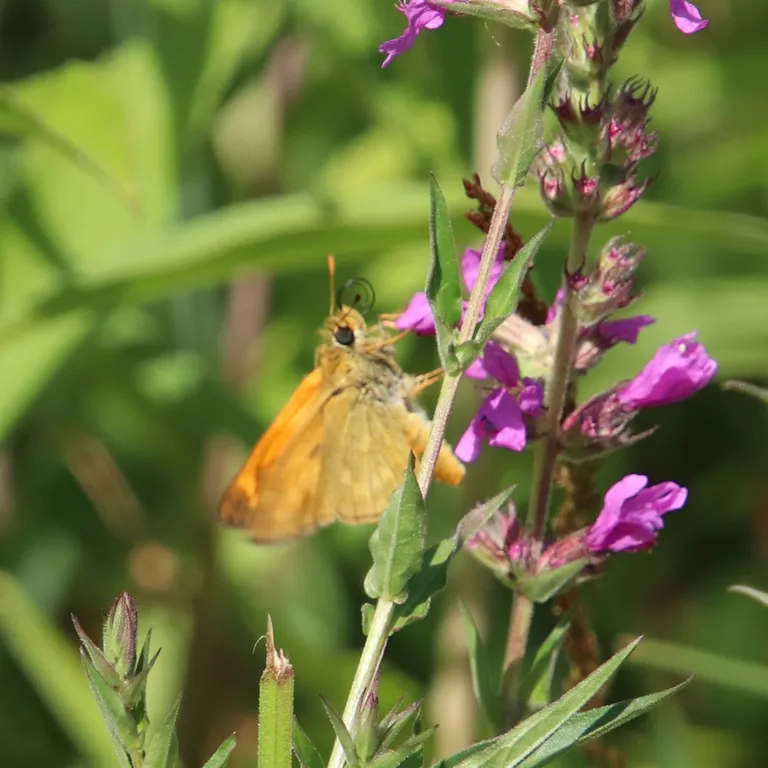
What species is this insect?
Ochlodes sylvanus (also Ochlodes venata)
